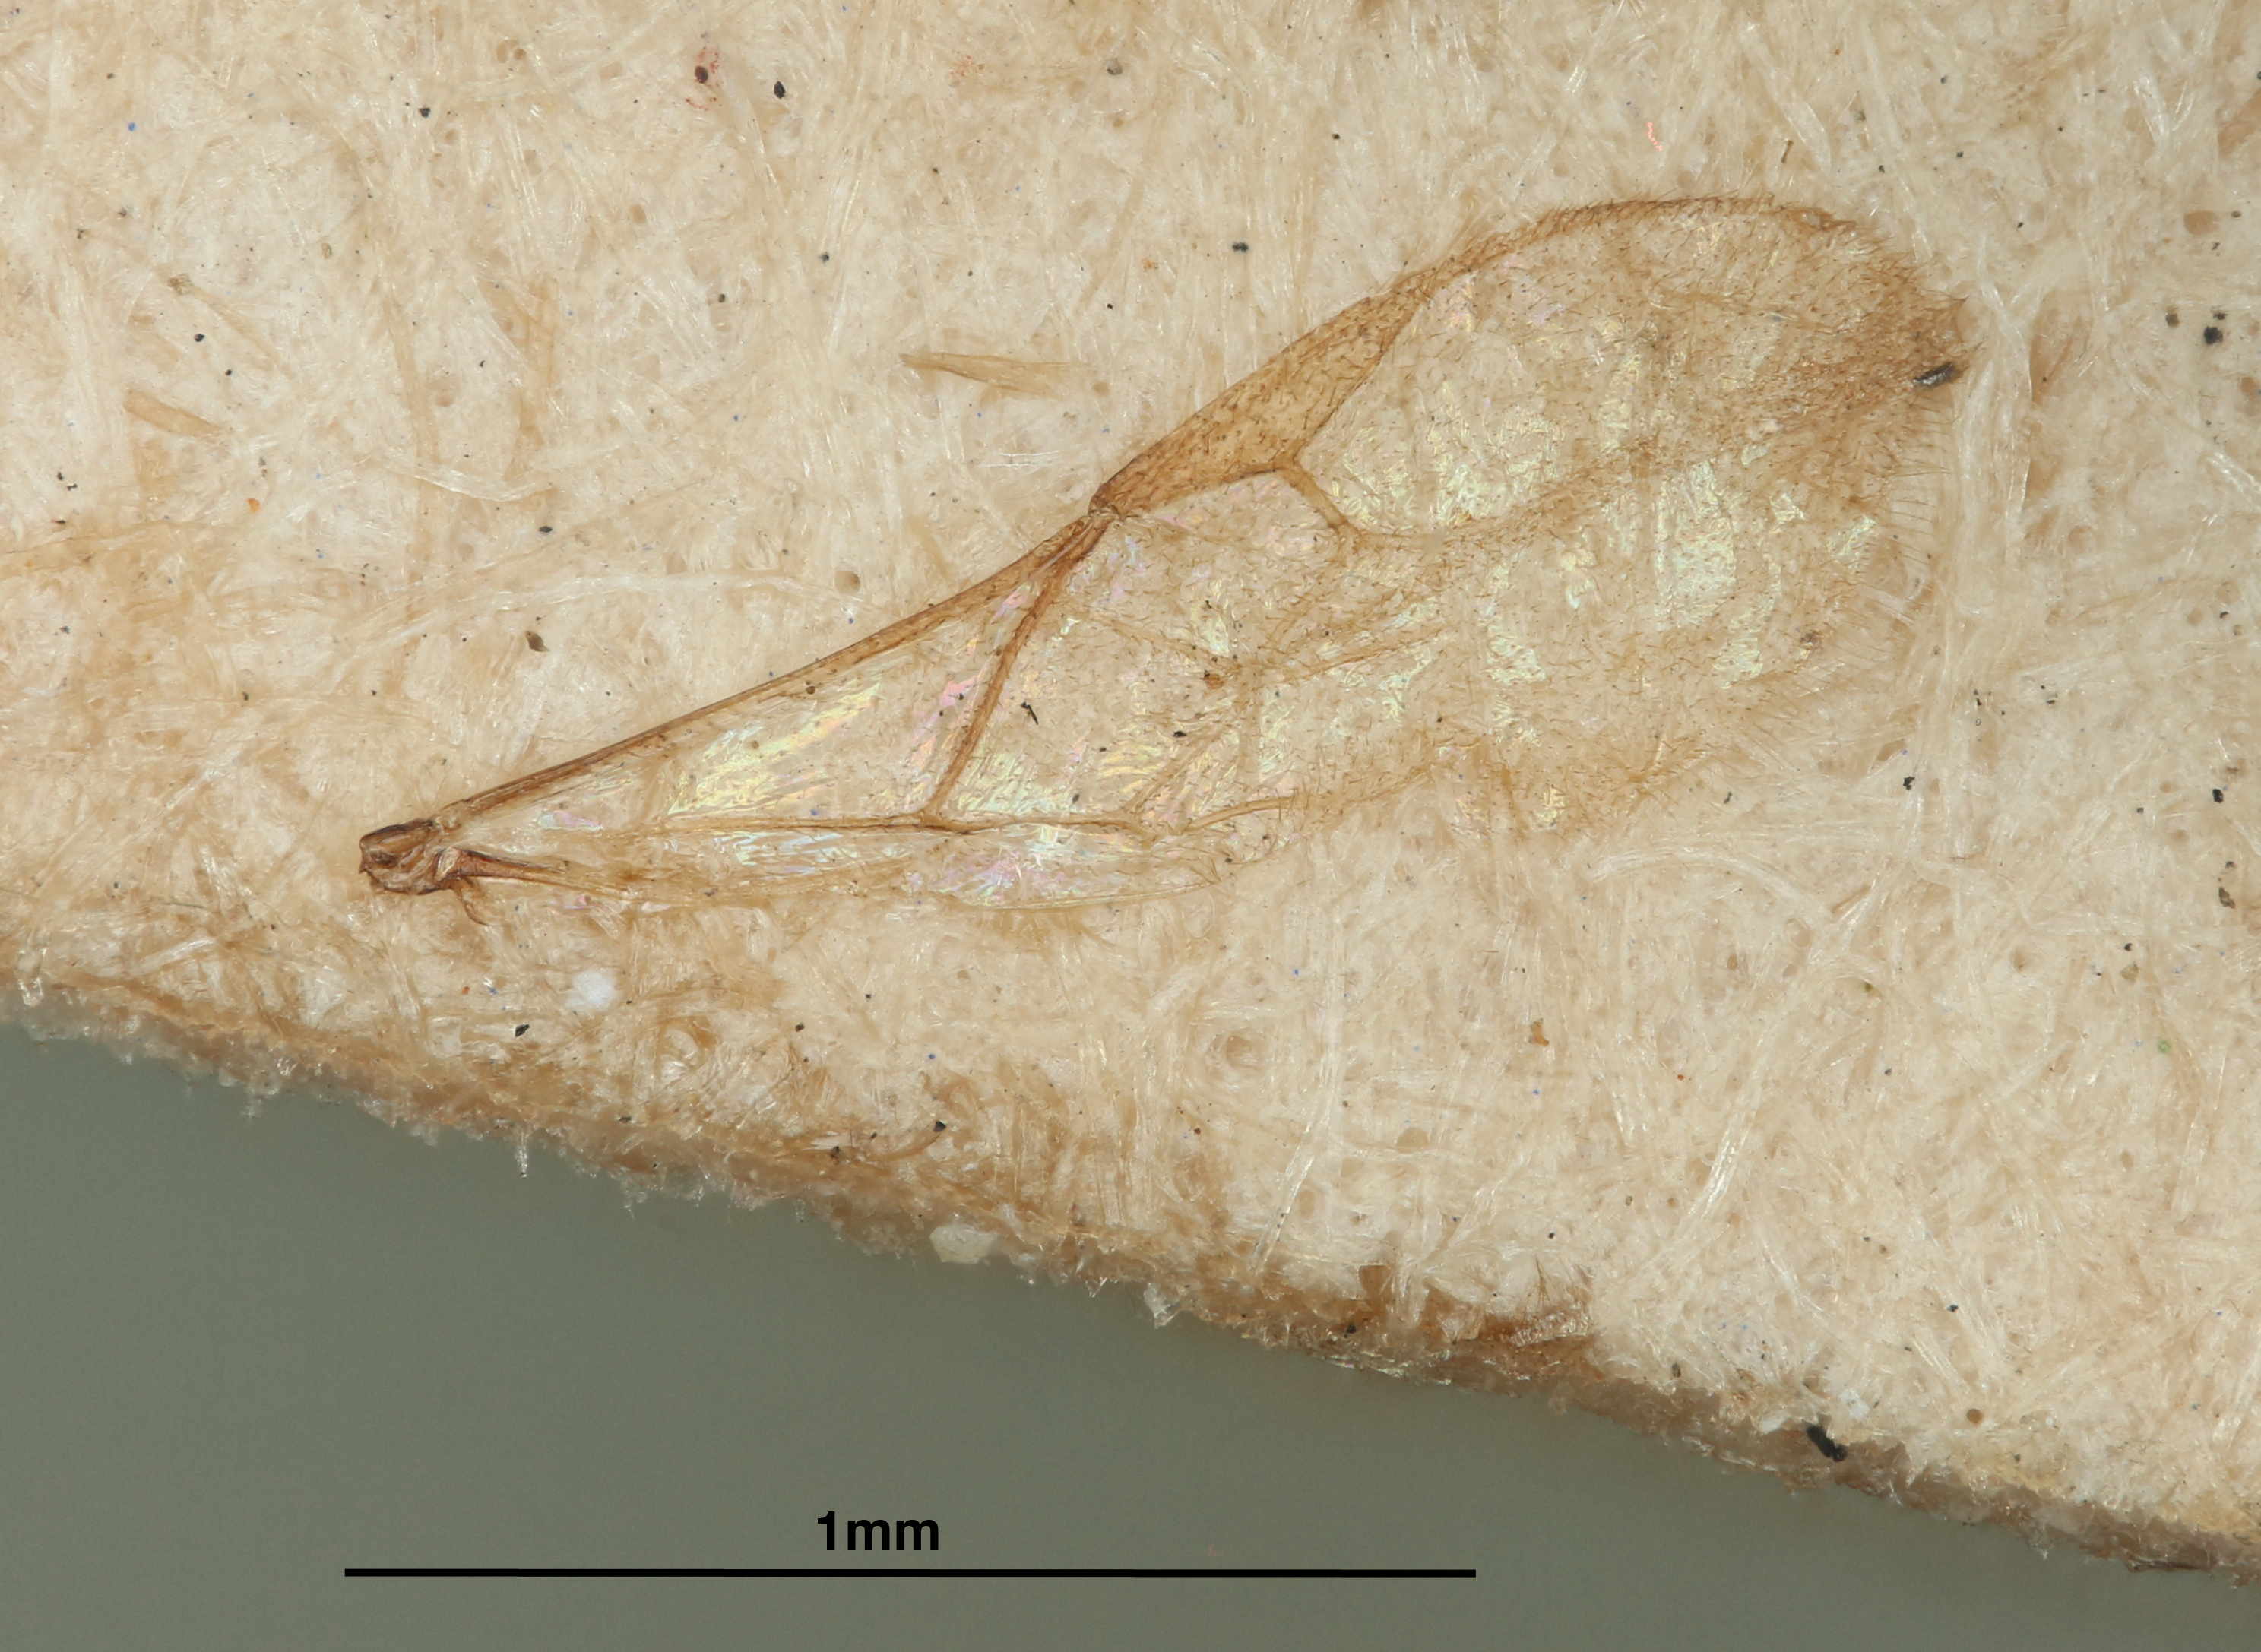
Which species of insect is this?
Episigalphus minutessimus
